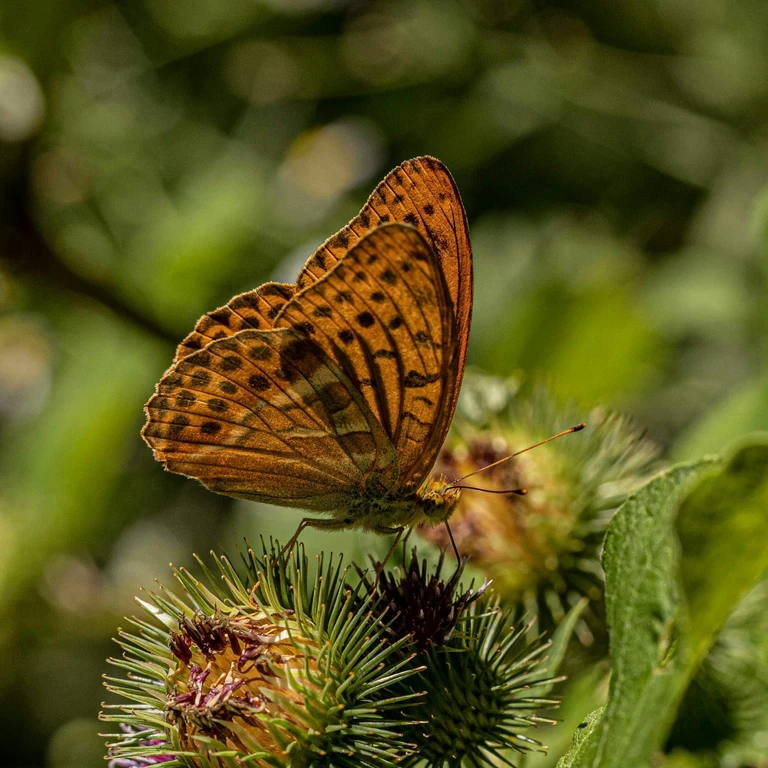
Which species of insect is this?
Argynnis paphia
